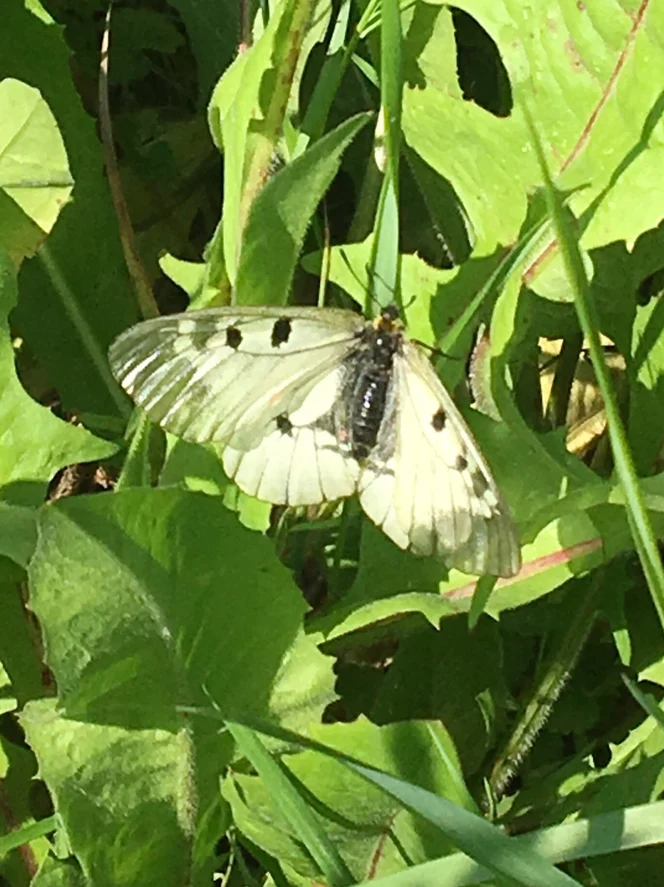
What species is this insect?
Parnassius mnemosyne
